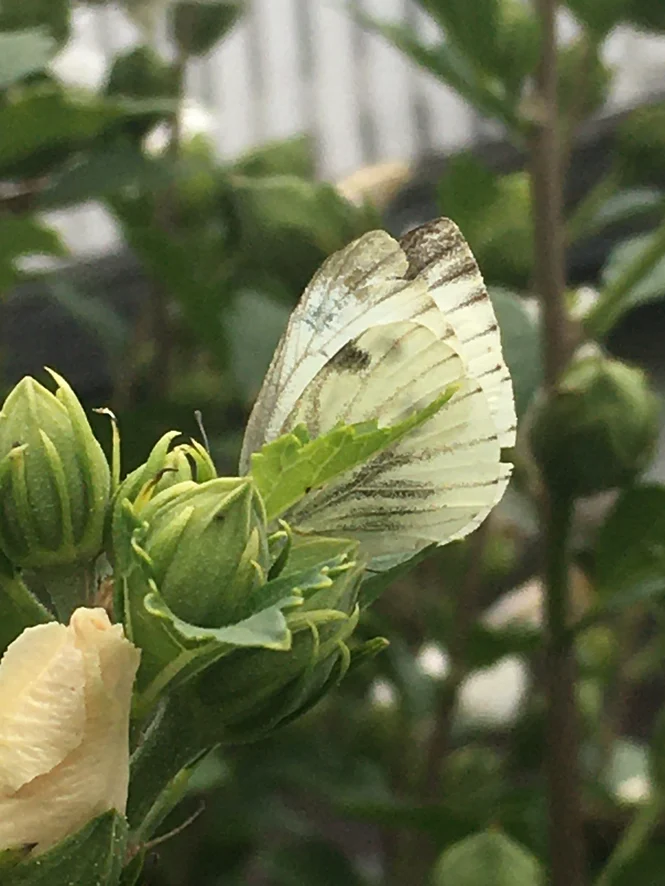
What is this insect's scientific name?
Pieris napi
